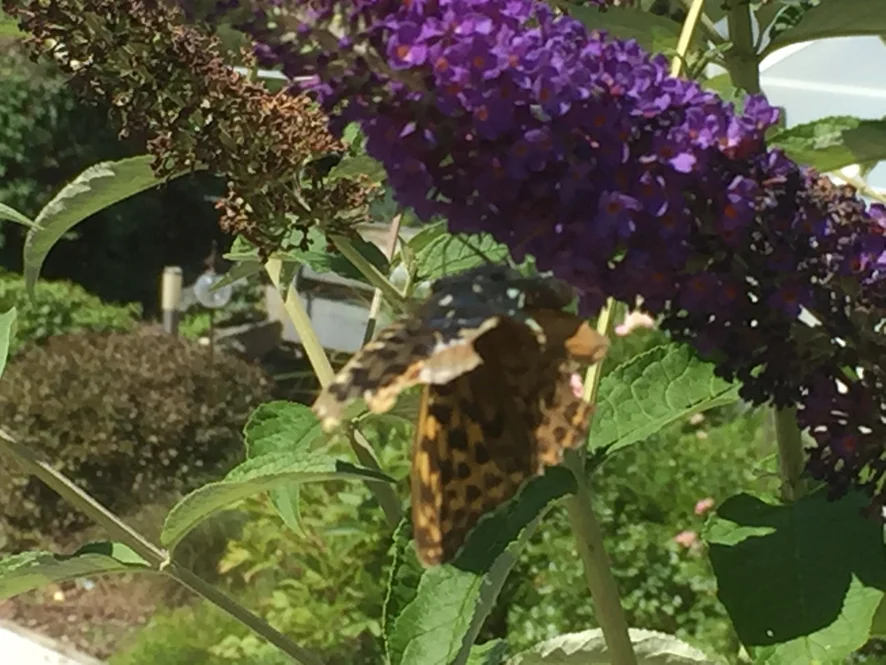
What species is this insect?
Argynnis paphia
